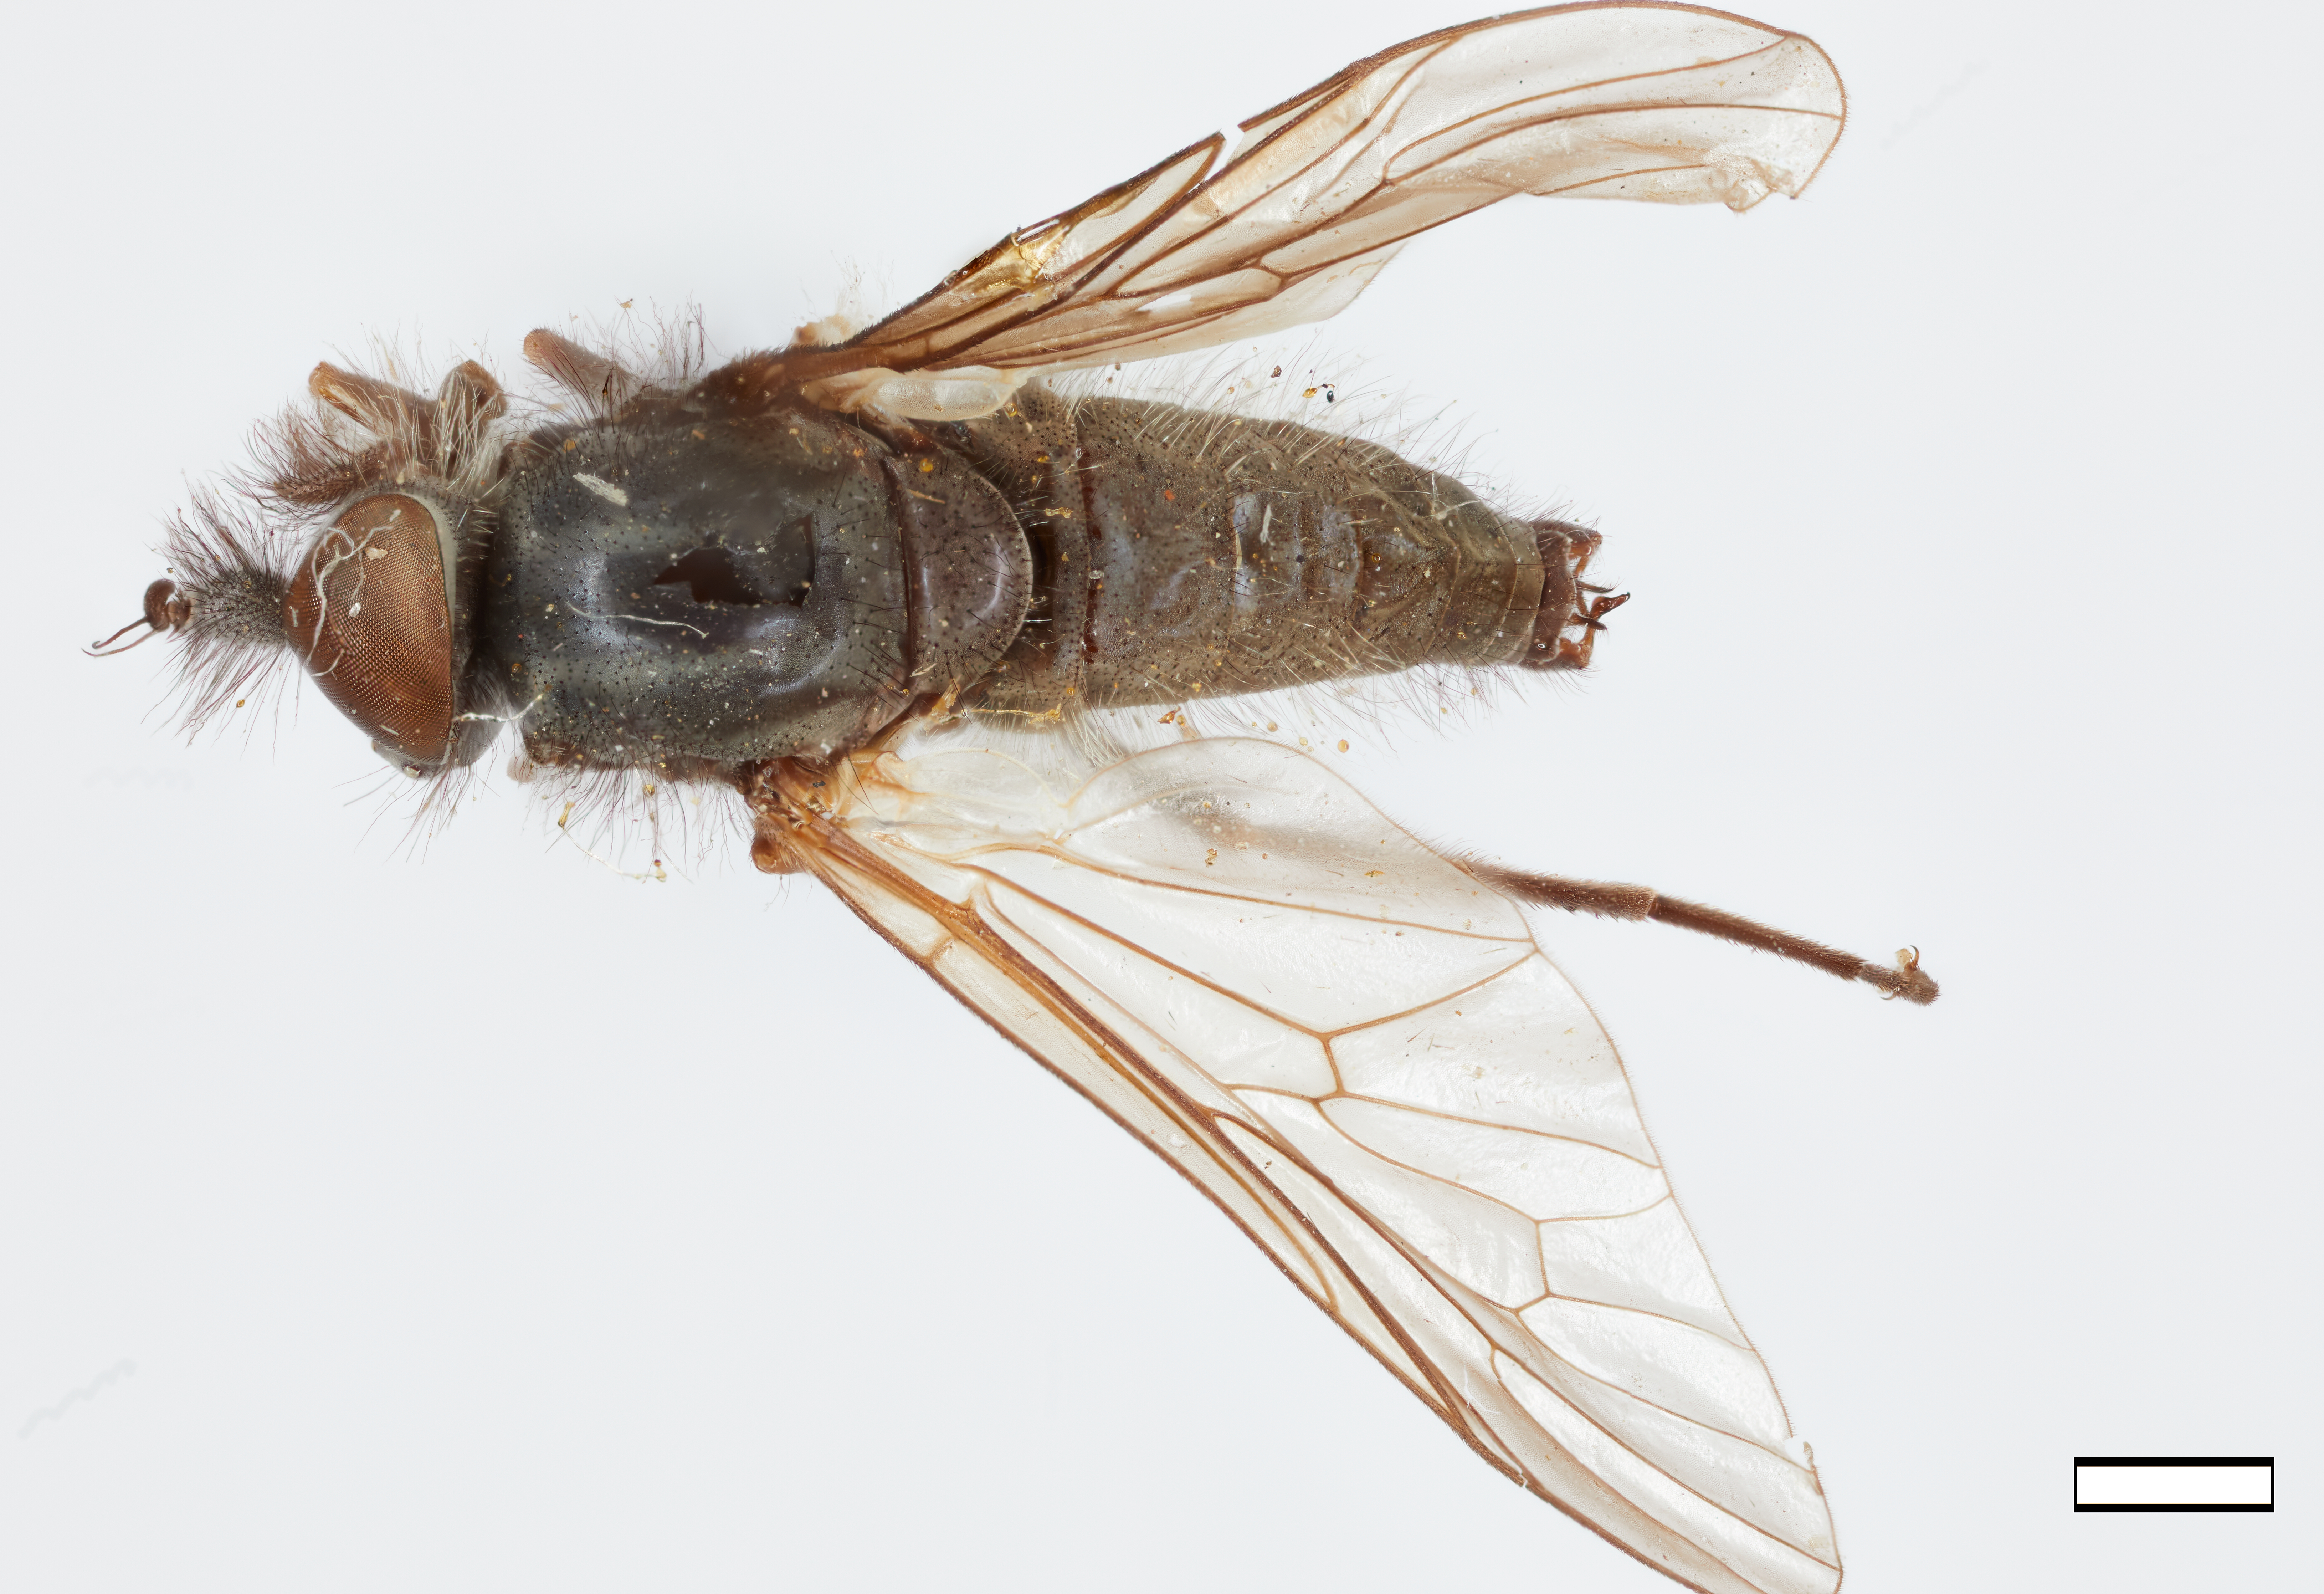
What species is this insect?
Symphoromyia montana
